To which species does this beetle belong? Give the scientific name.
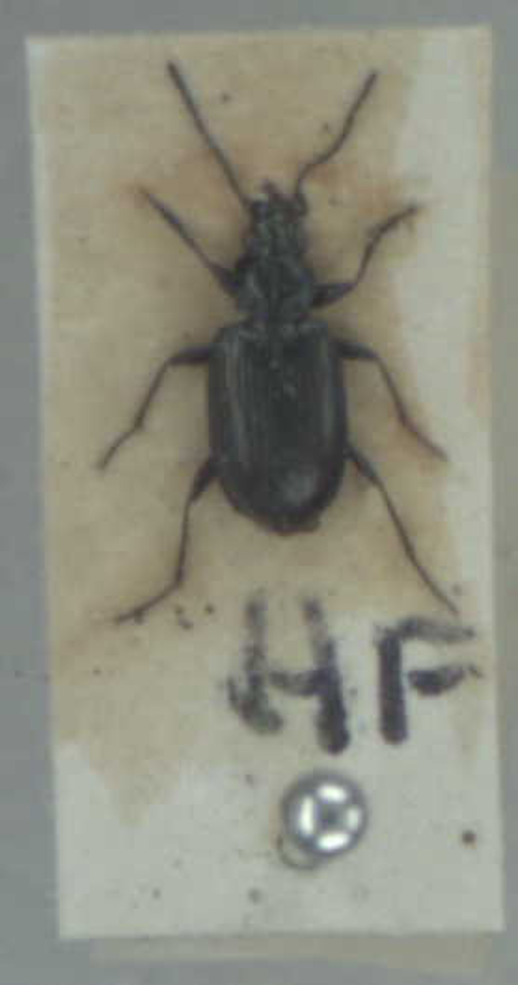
Bembidion prasinum
